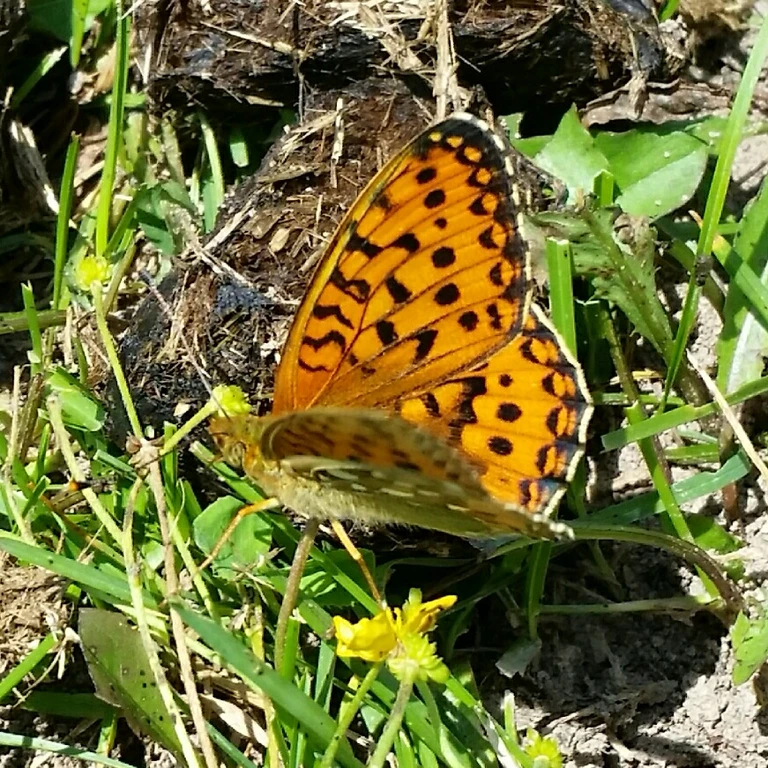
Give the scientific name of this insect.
Speyeria aglaja
